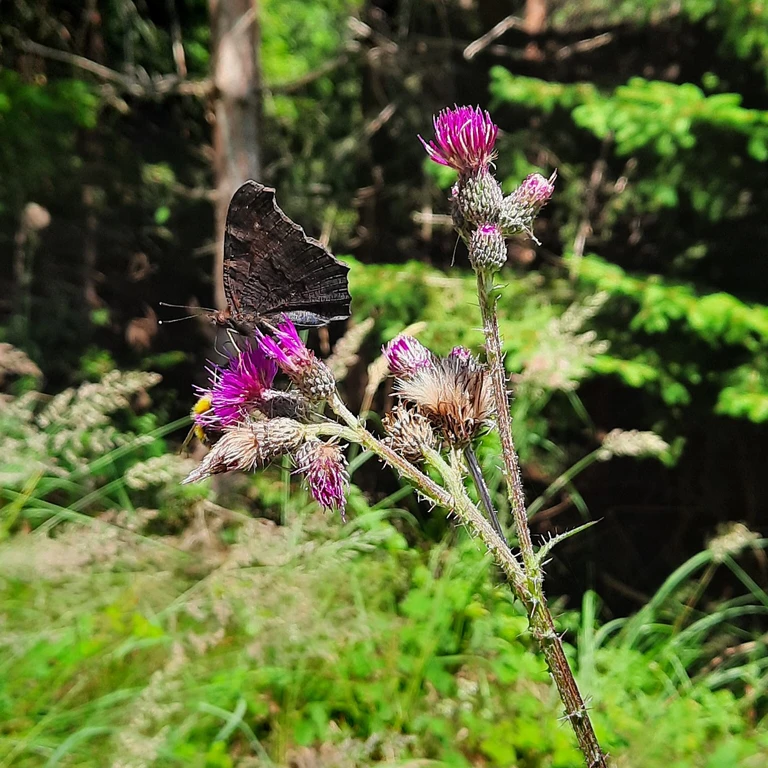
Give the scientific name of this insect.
Aglais io
